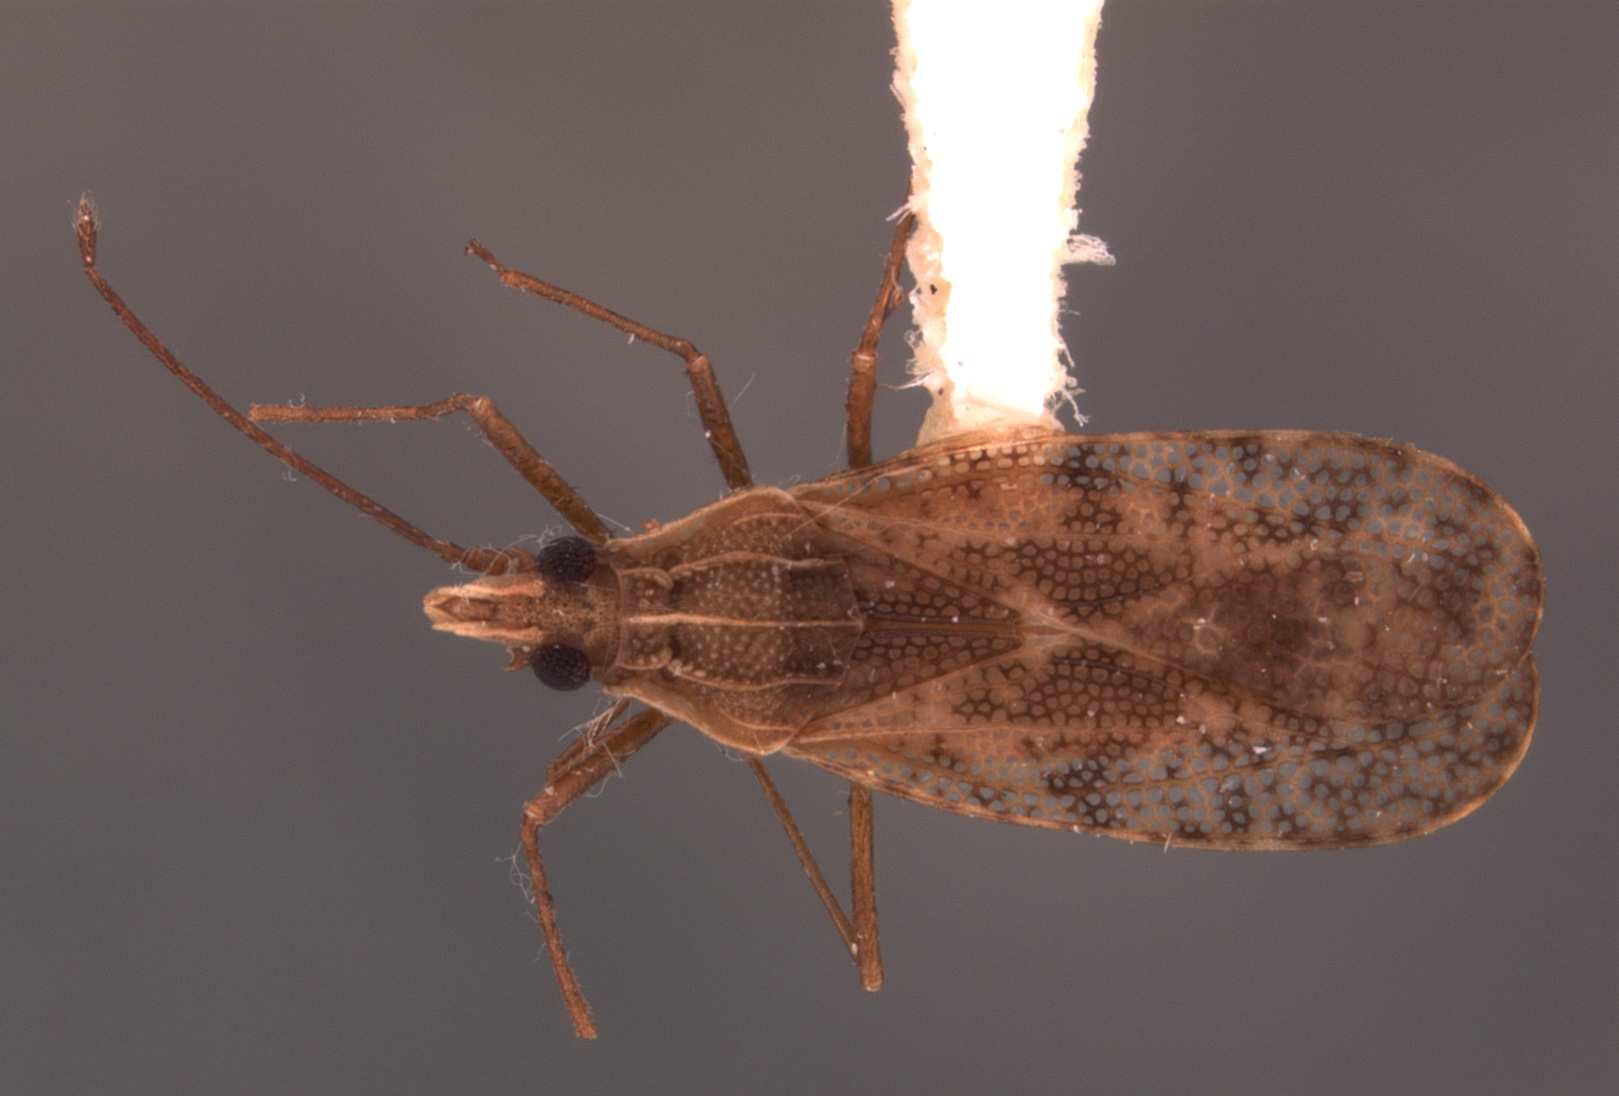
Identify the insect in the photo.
Cantacader ceylonicus
